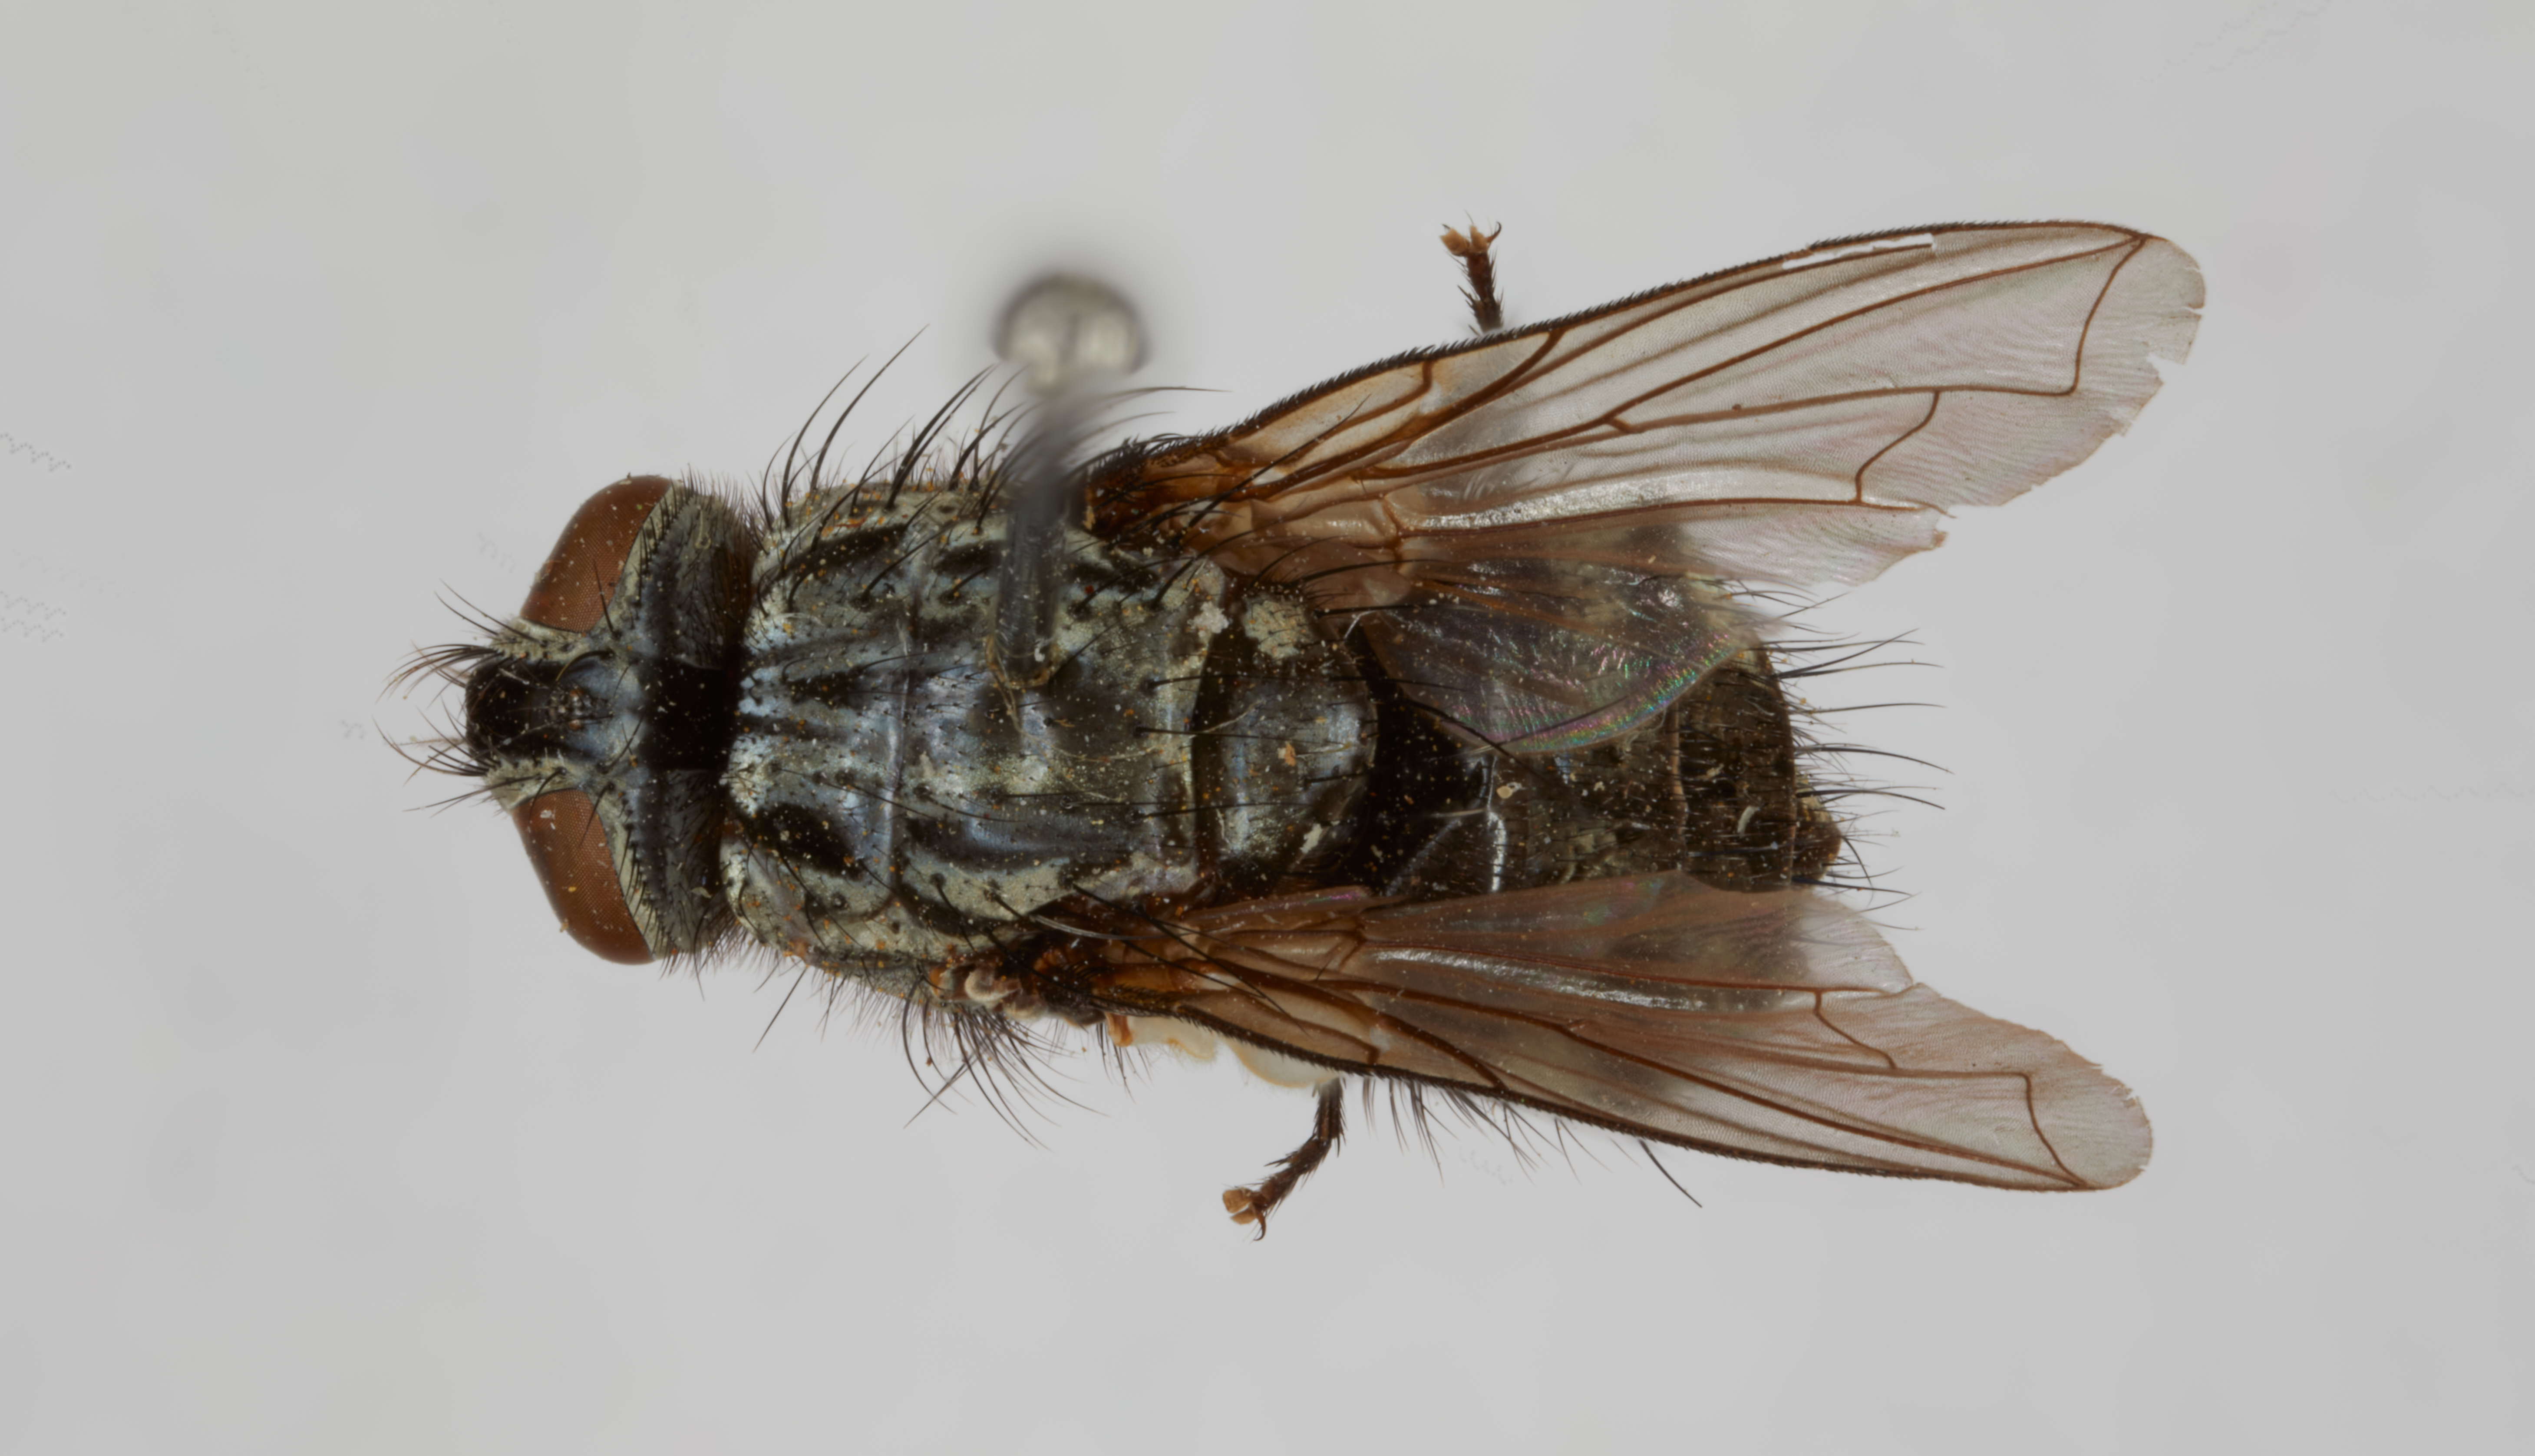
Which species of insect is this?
Nesodexia corsicana
